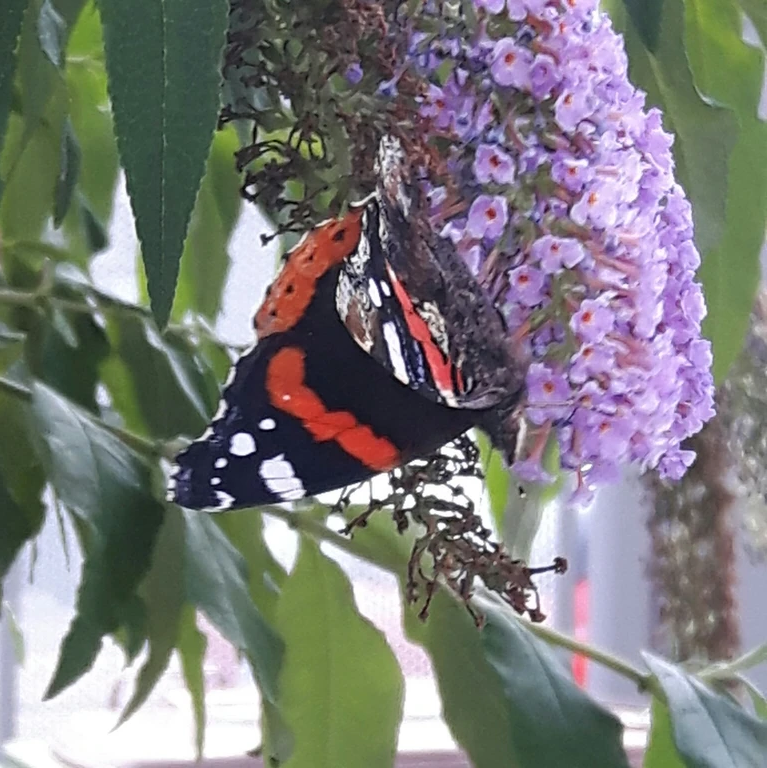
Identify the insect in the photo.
Vanessa atalanta
